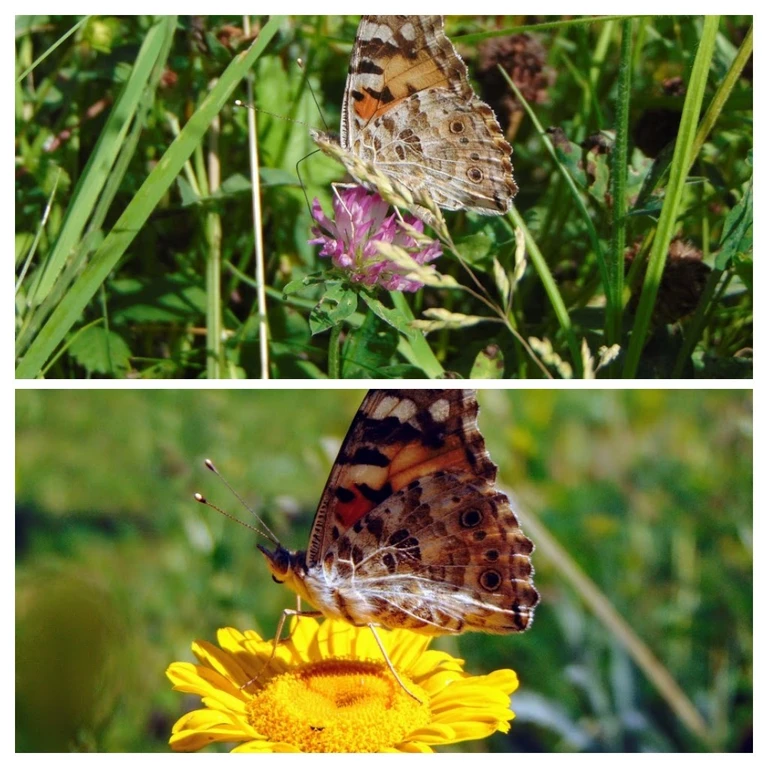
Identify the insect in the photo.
Vanessa cardui
